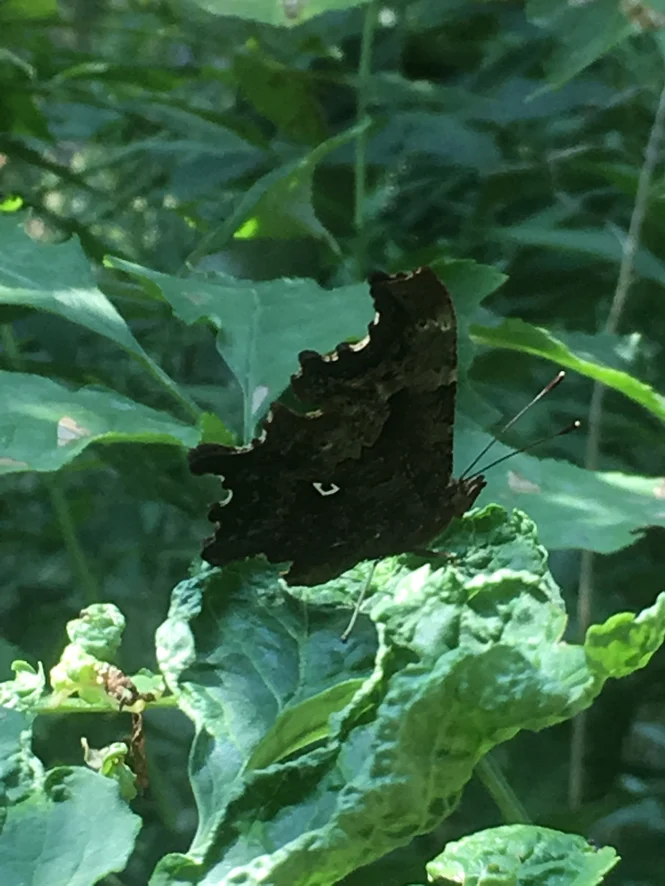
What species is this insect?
Polygonia c-album
